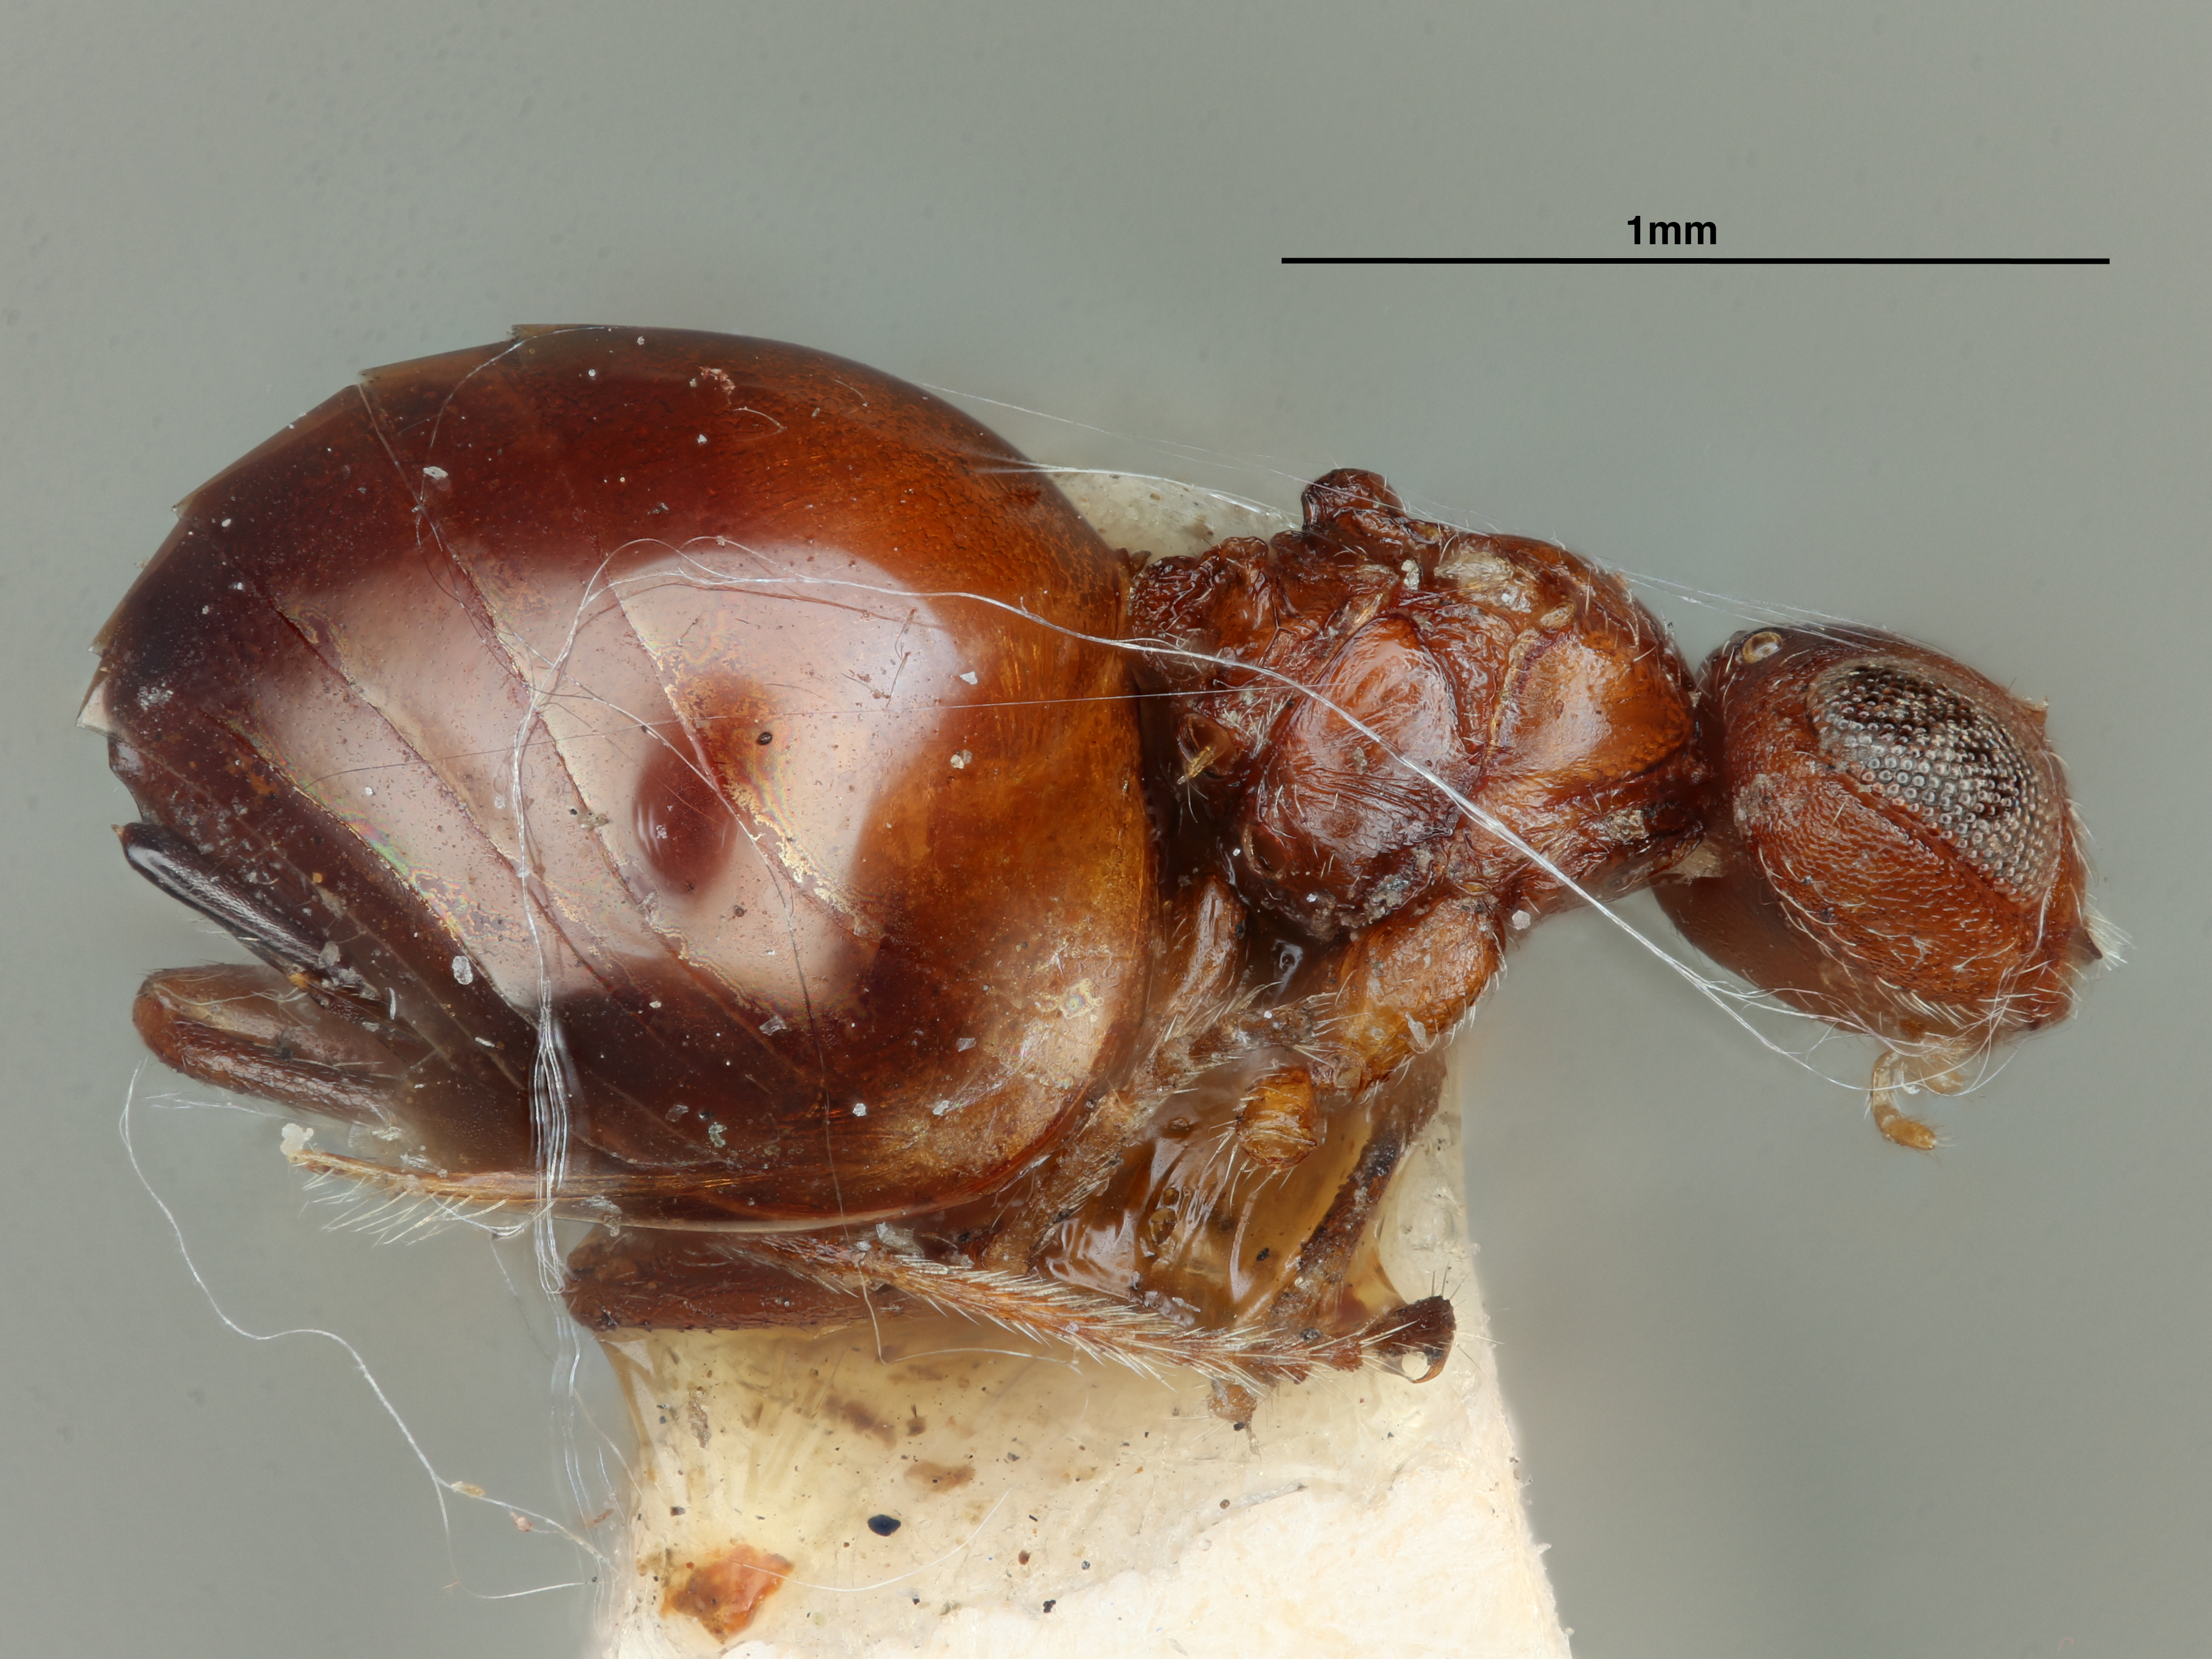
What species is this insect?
Acraspis vaccinii
